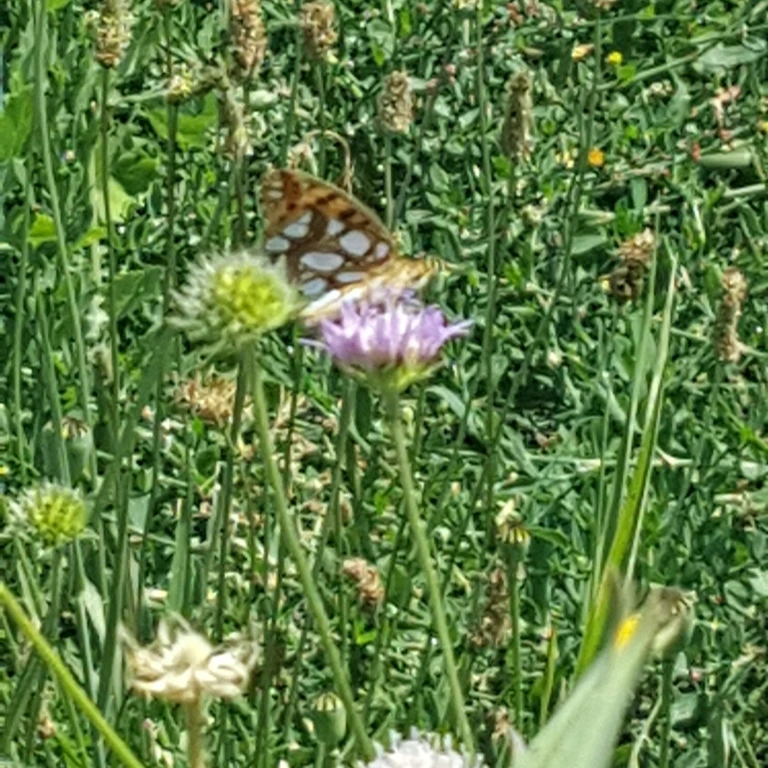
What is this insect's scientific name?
Issoria lathonia
